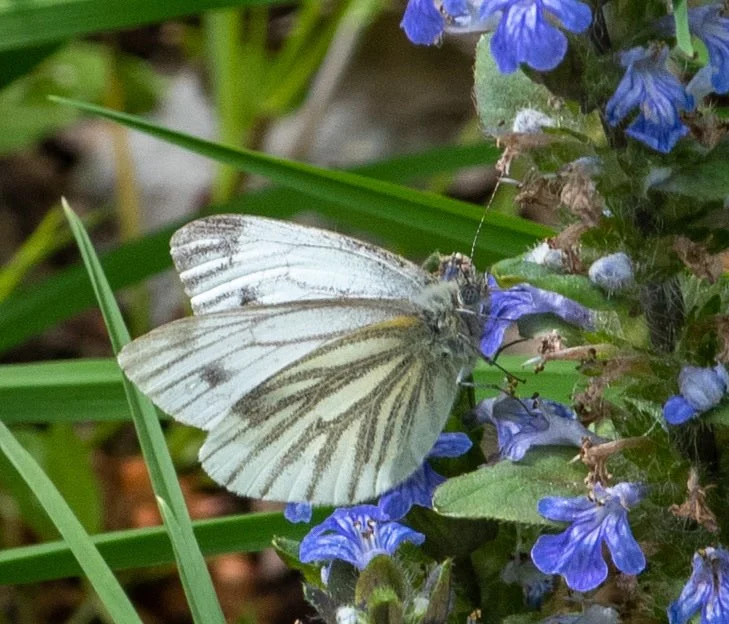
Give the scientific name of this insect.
Pieris napi
